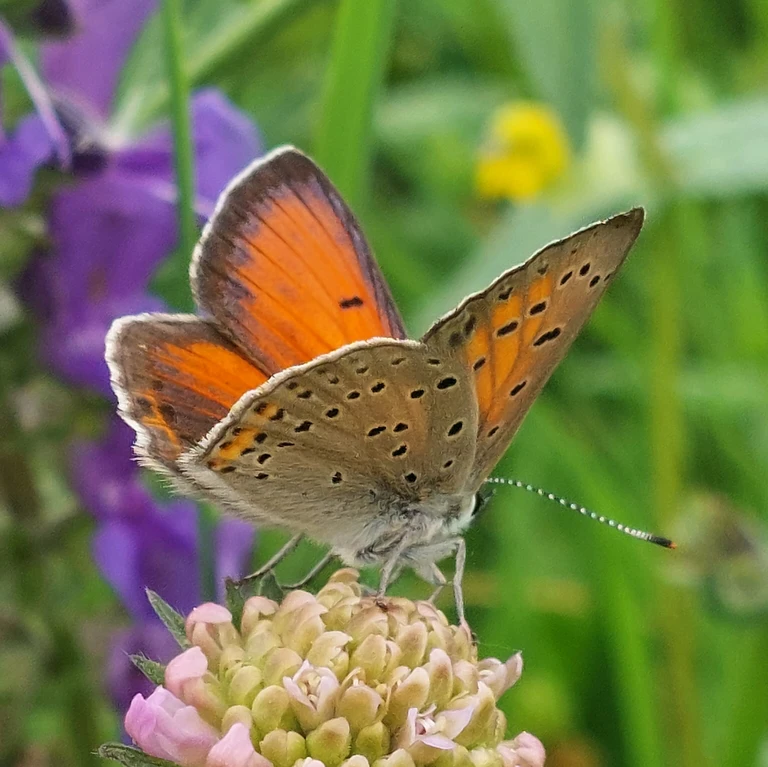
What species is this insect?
Lycaena hippothoe (also Palaeochrysophanus hippothoe)
